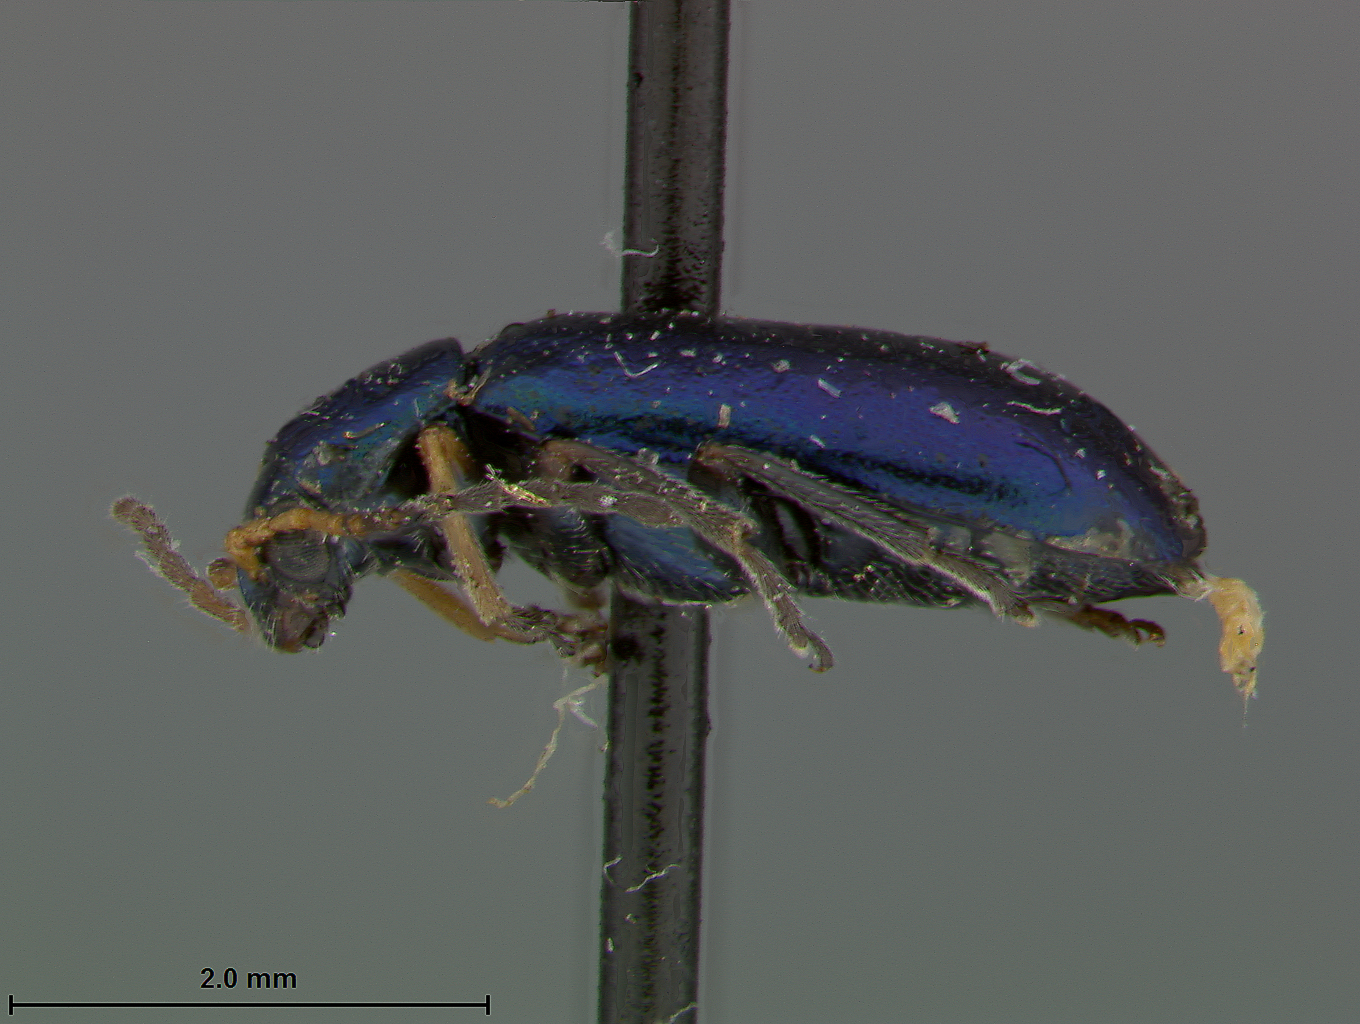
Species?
Luperus concavus
